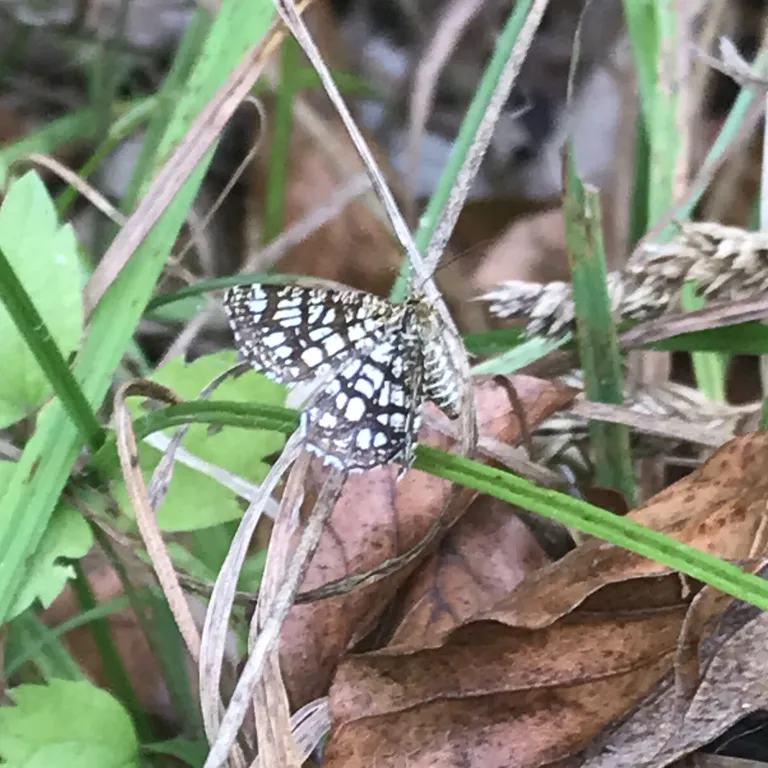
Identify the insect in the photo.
Chiasmia clathrata
